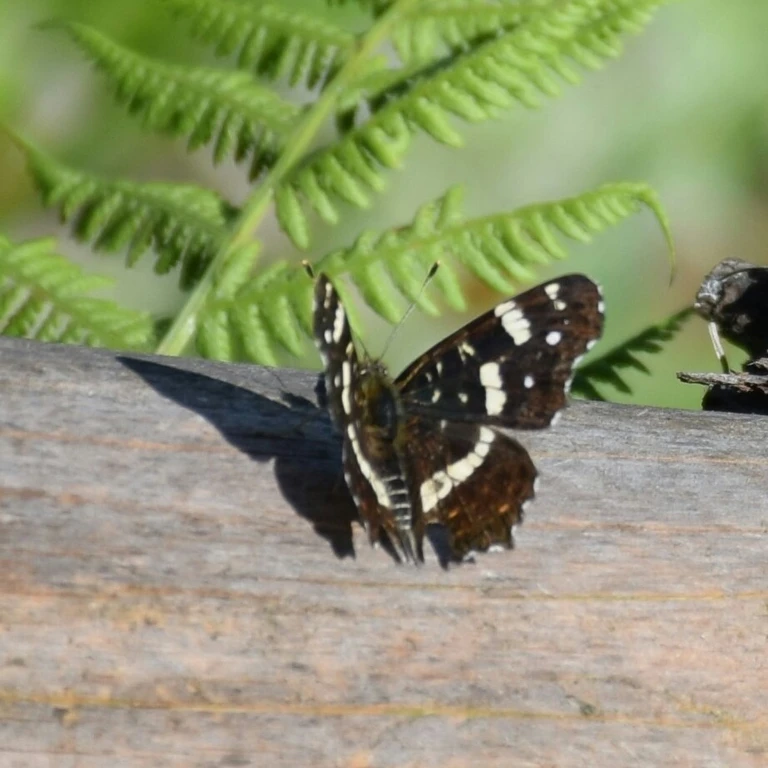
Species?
Araschnia levana
